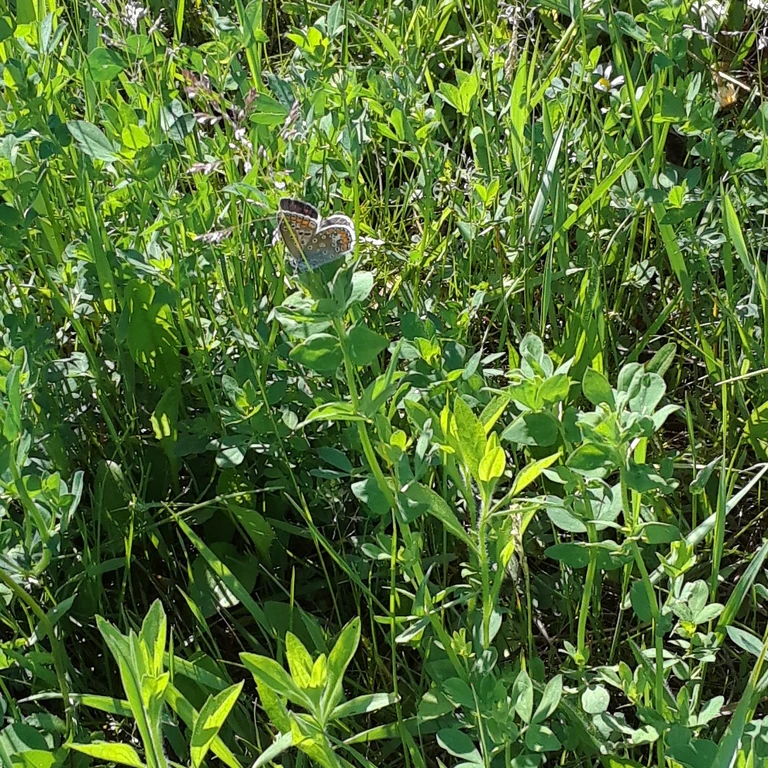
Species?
Polyommatus icarus
